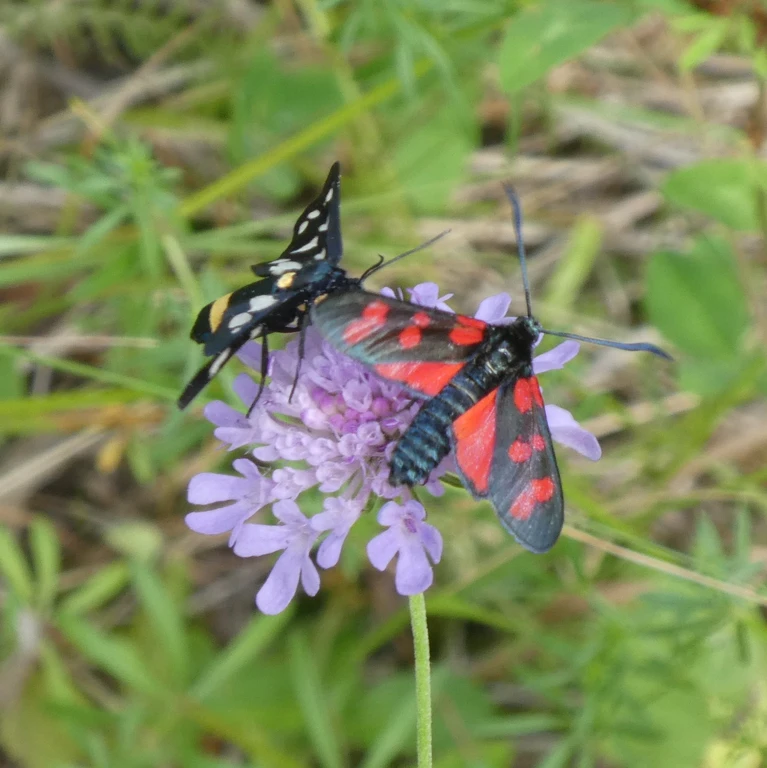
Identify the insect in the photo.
Amata phegea
